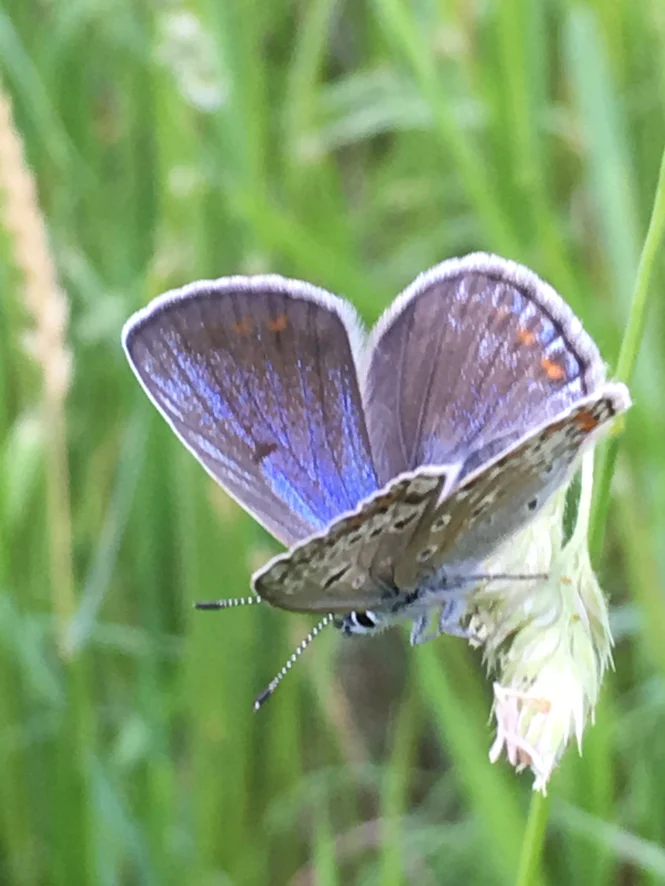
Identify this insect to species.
Polyommatus icarus
